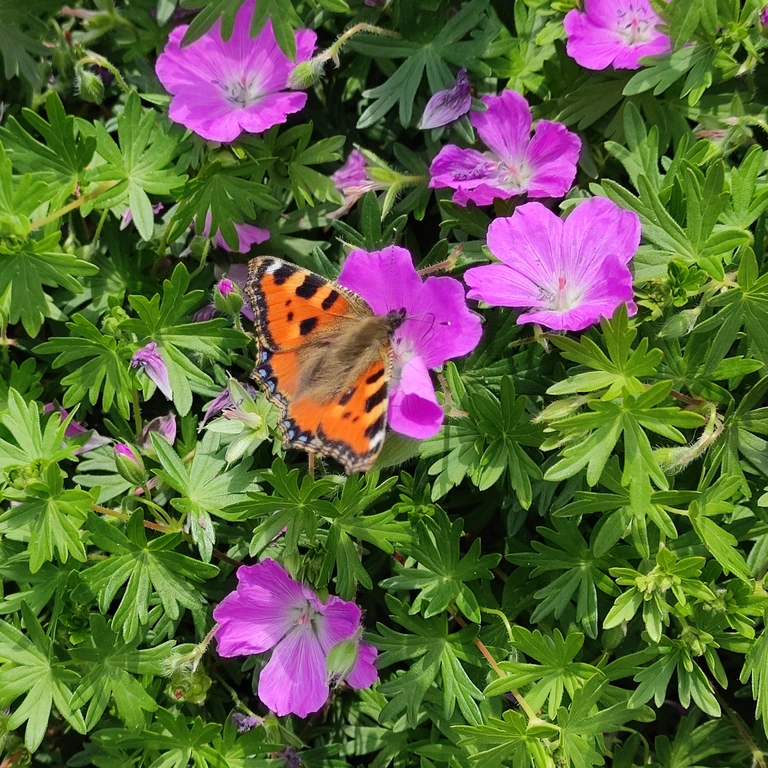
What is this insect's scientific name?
Aglais urticae
